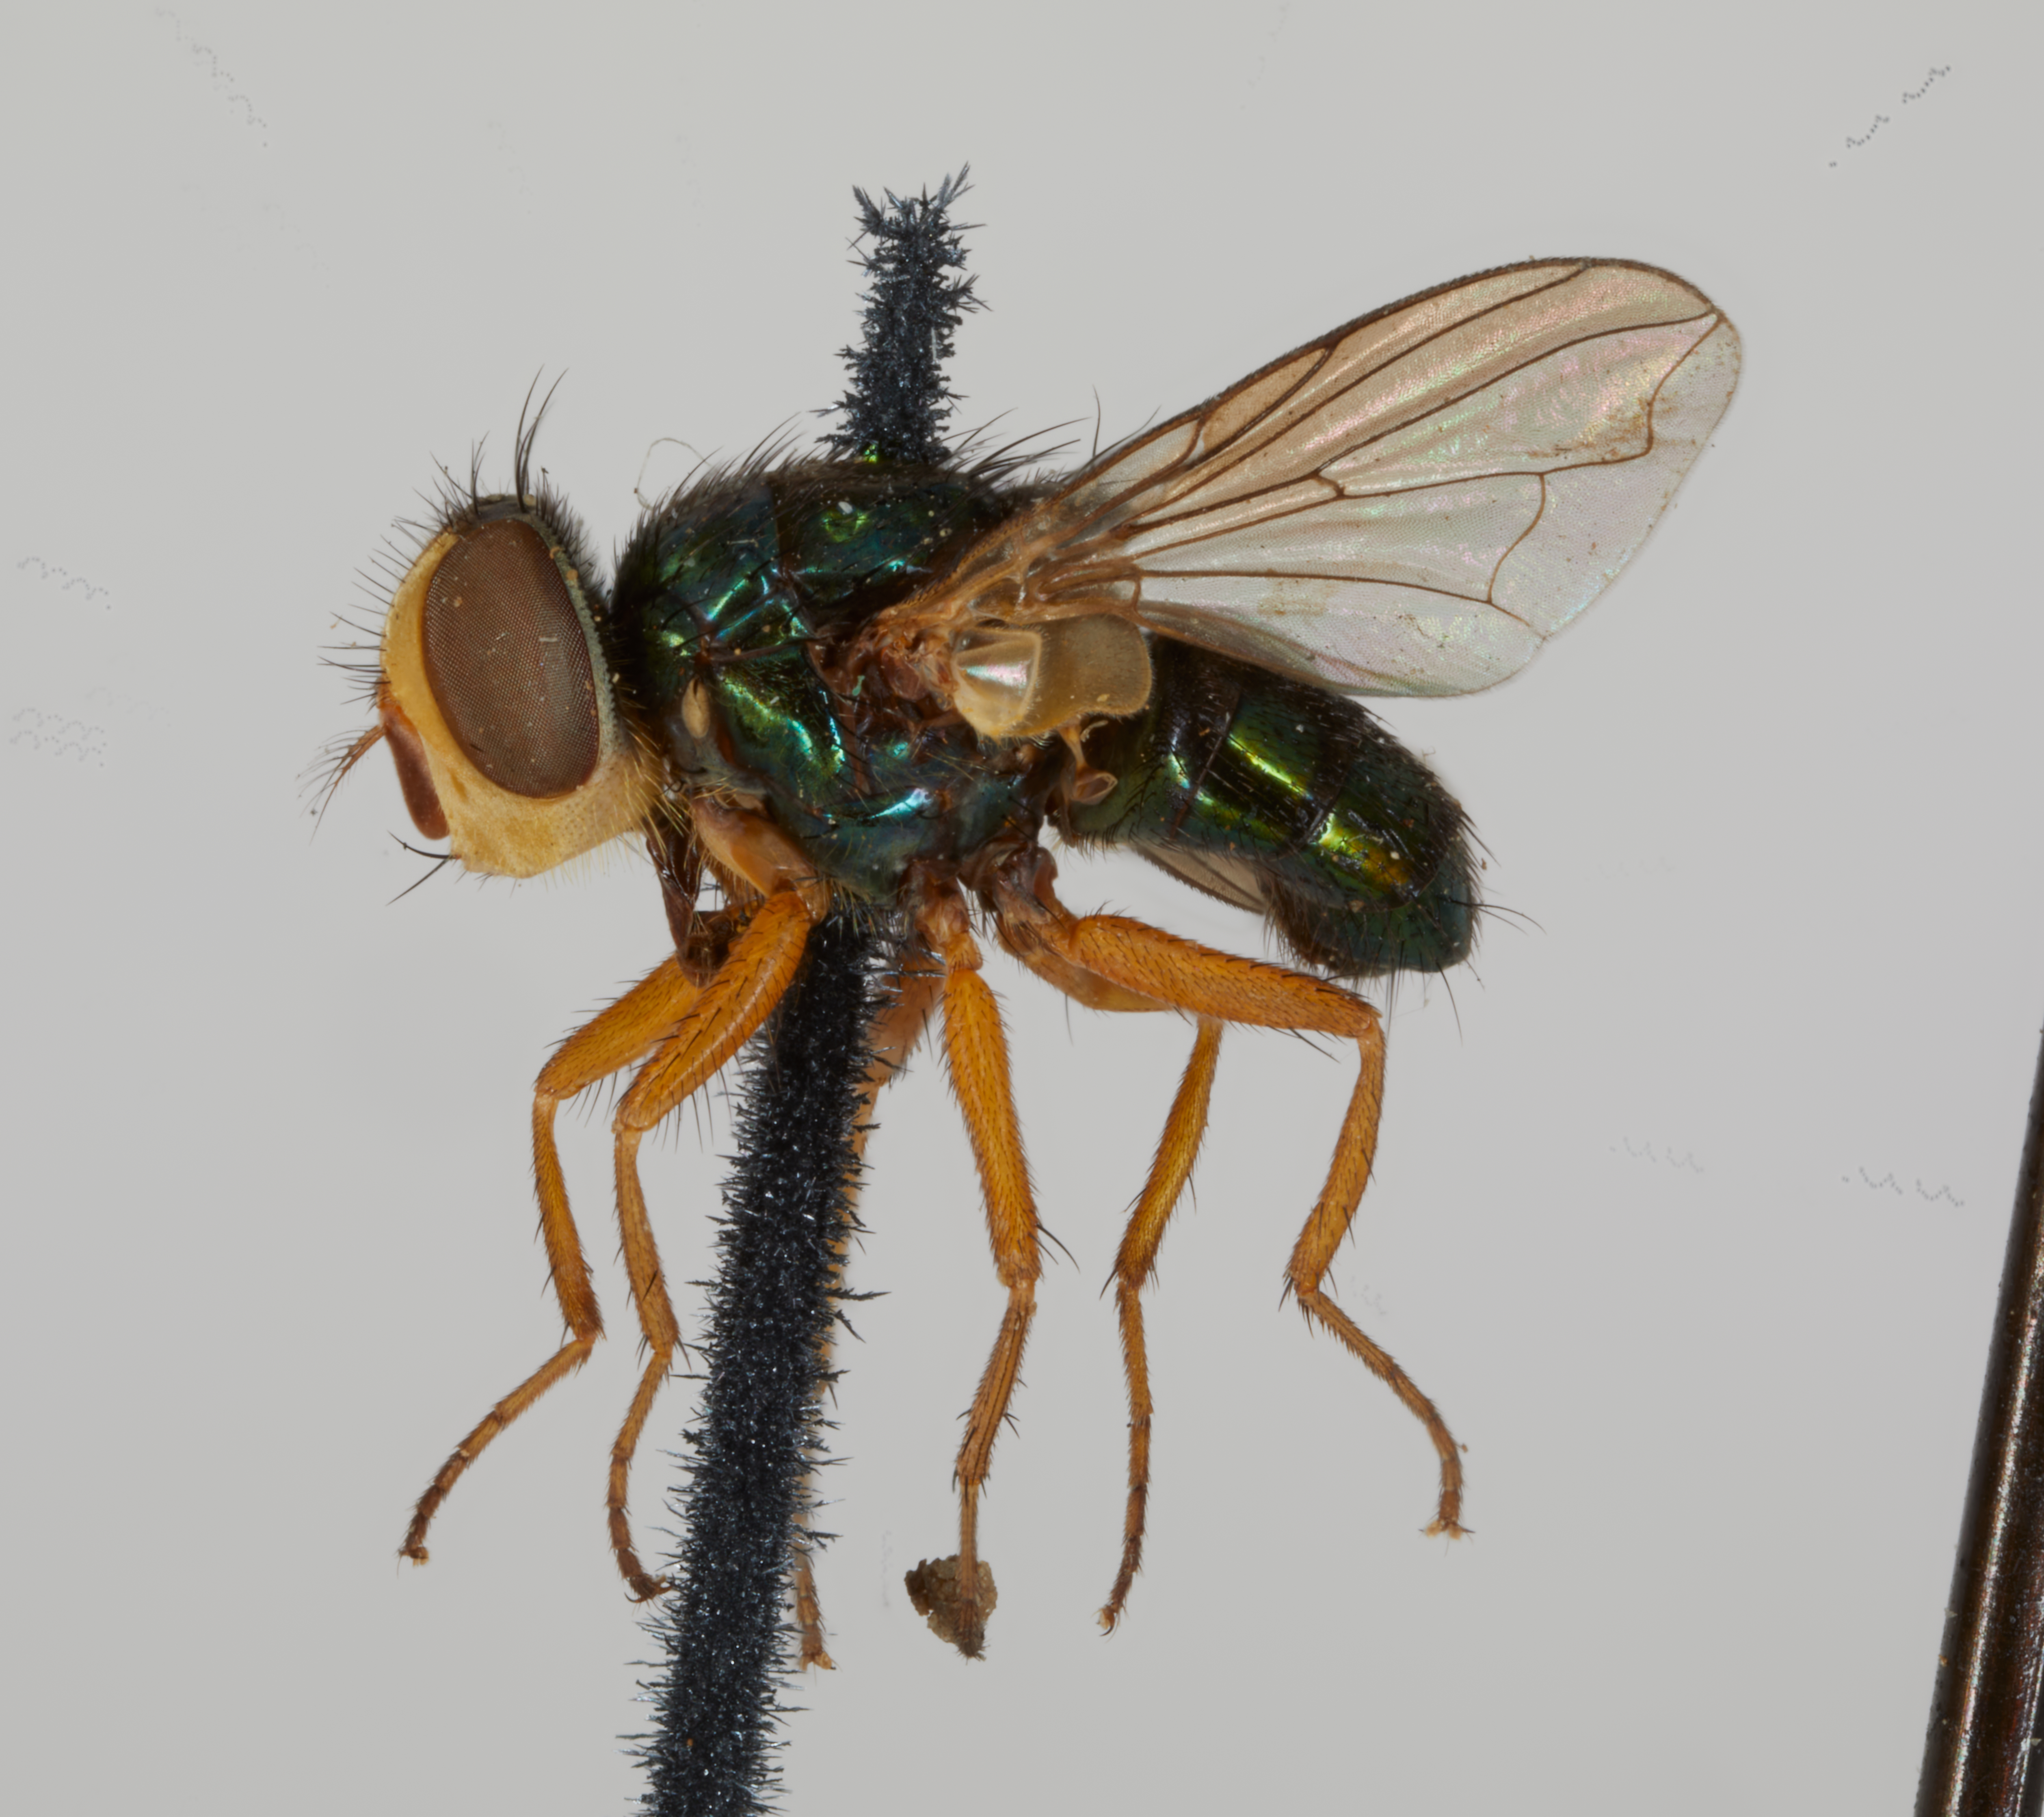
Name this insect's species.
Microcalliphora flavifrons
